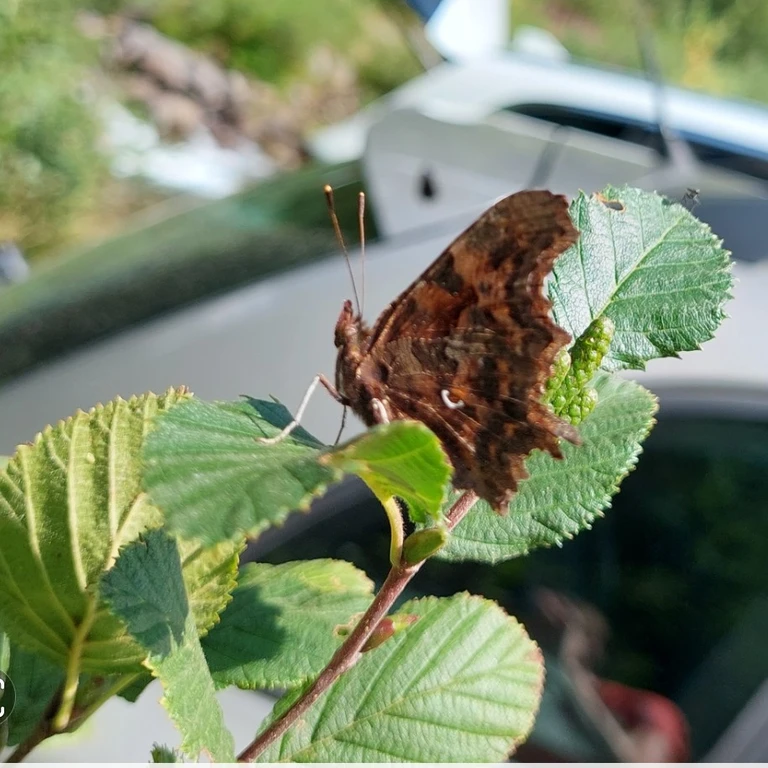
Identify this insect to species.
Polygonia c-album
